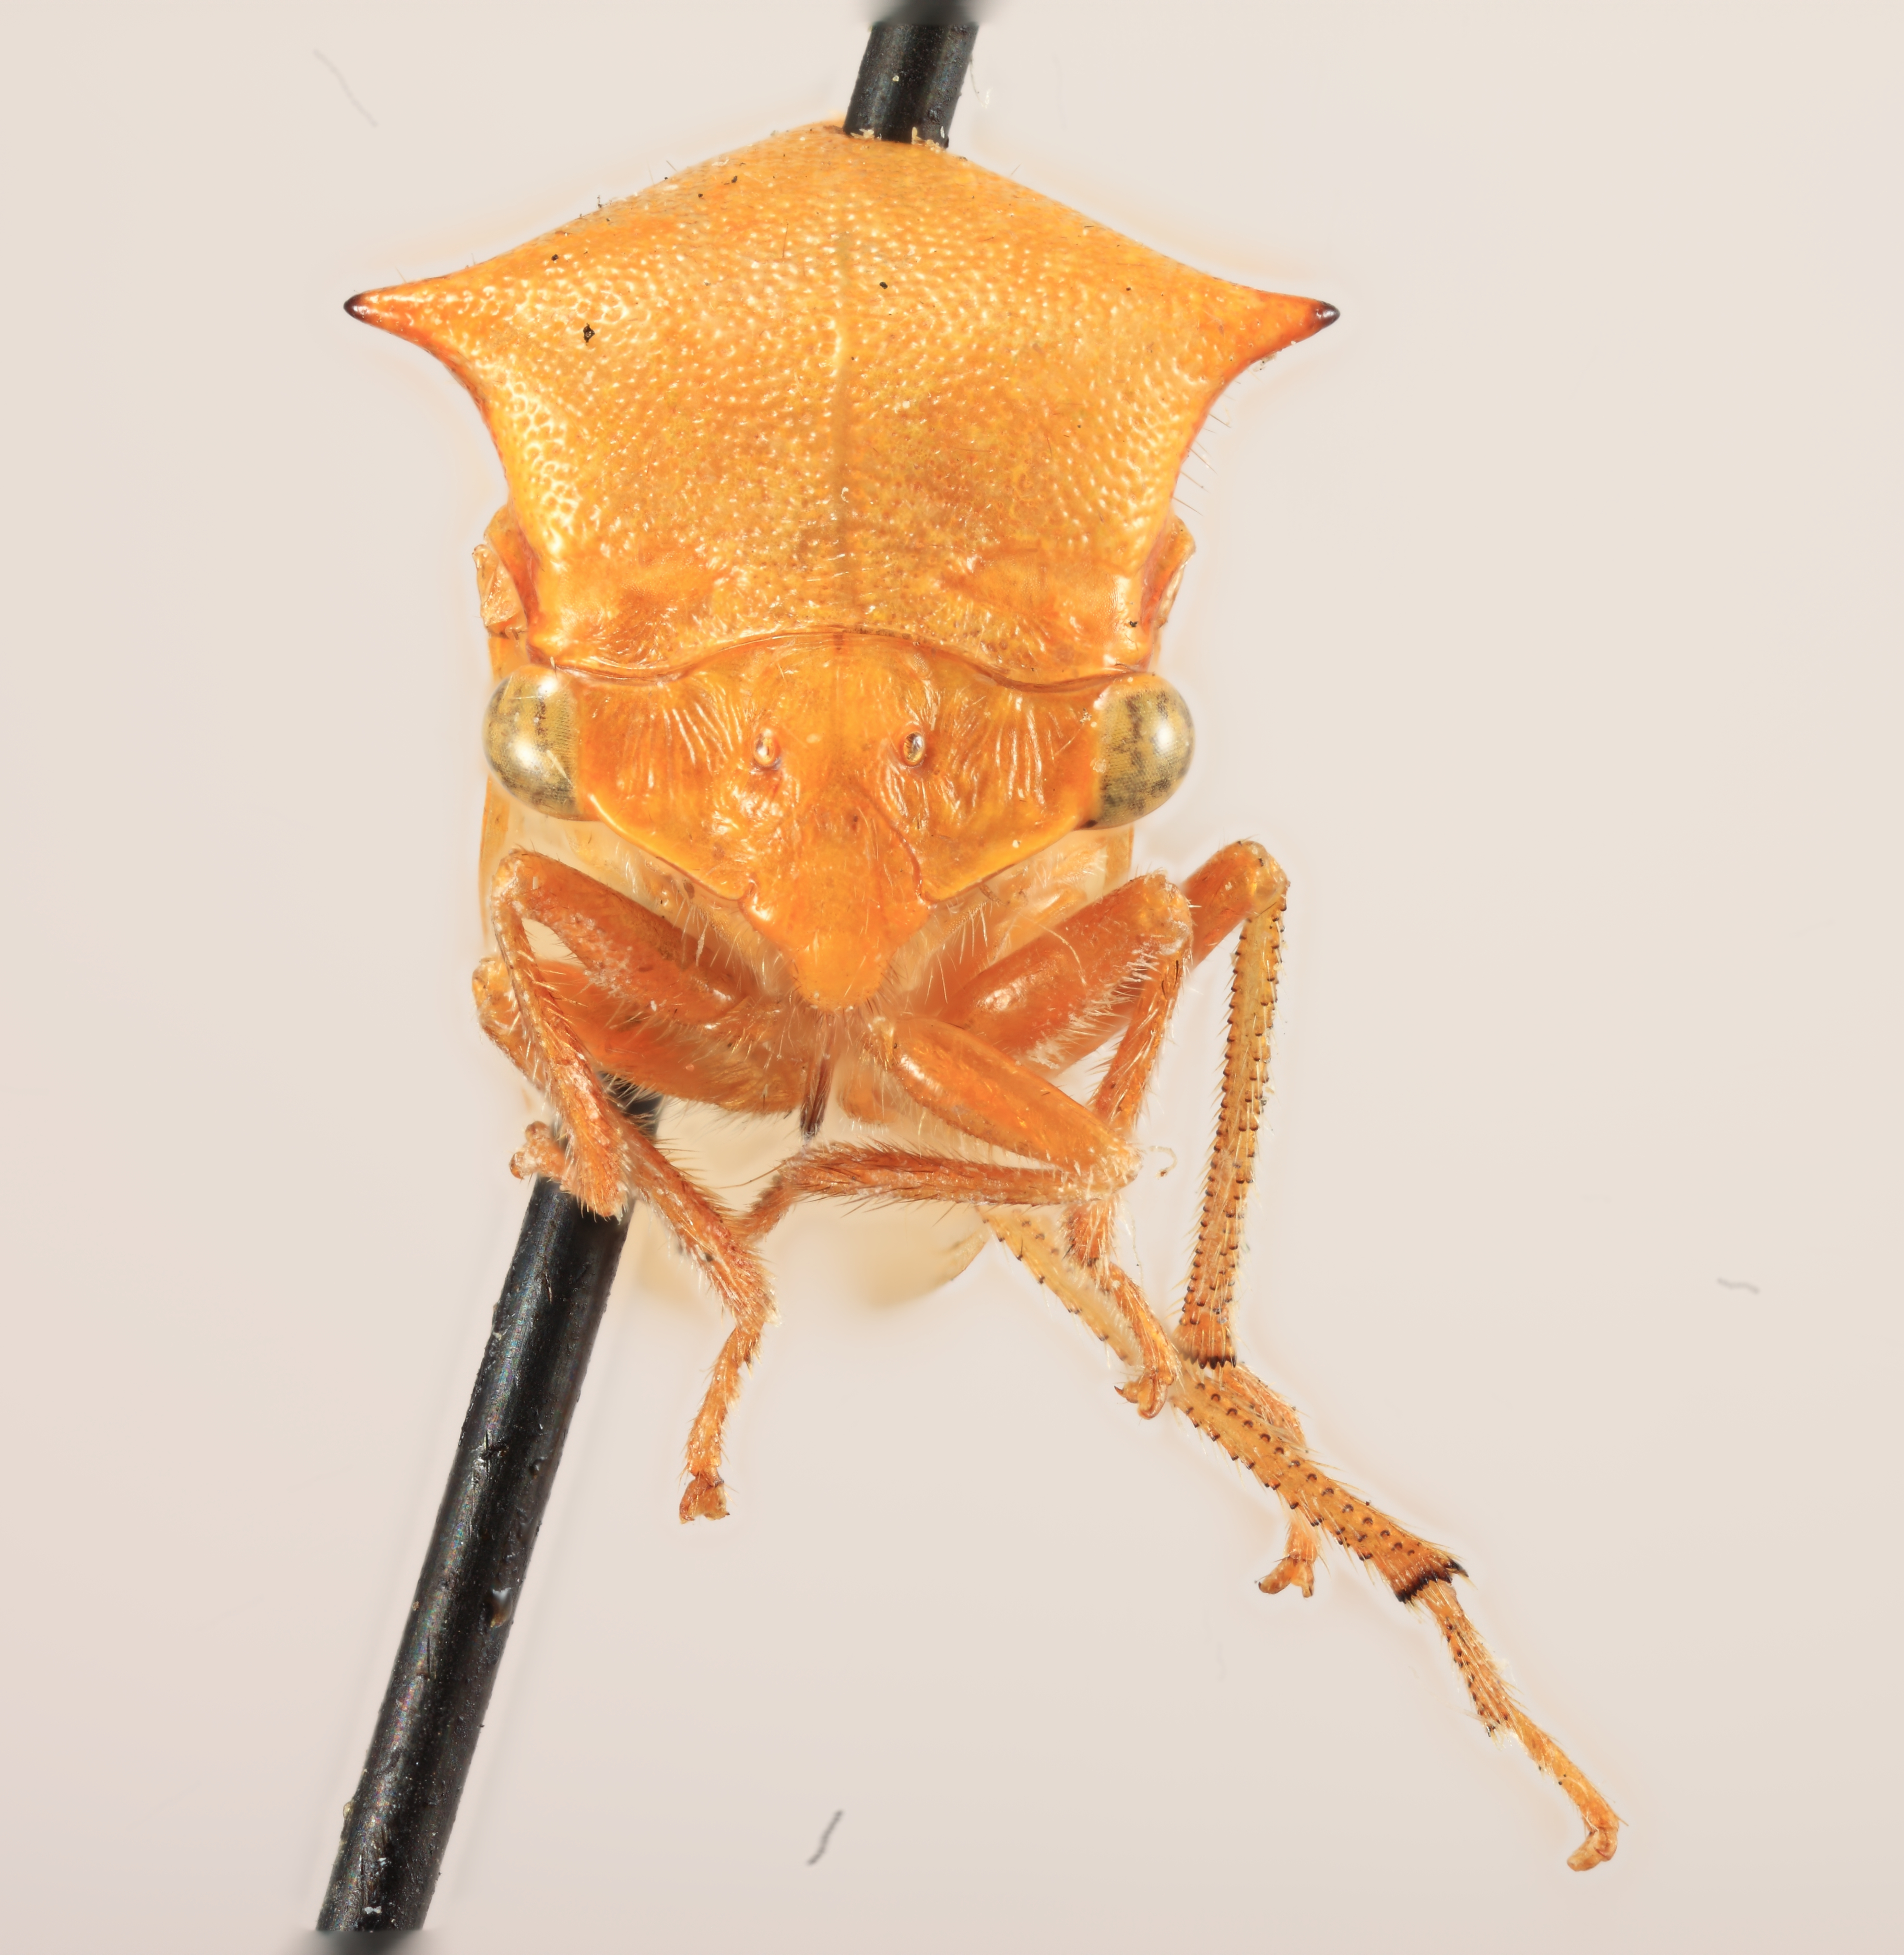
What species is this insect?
Stictocephala brevitylus
